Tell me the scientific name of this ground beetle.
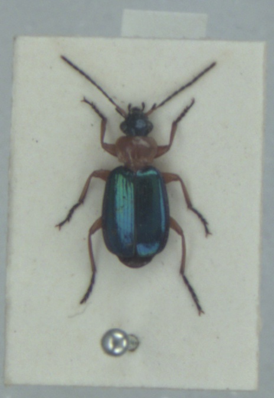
Lebia chlorocephala
